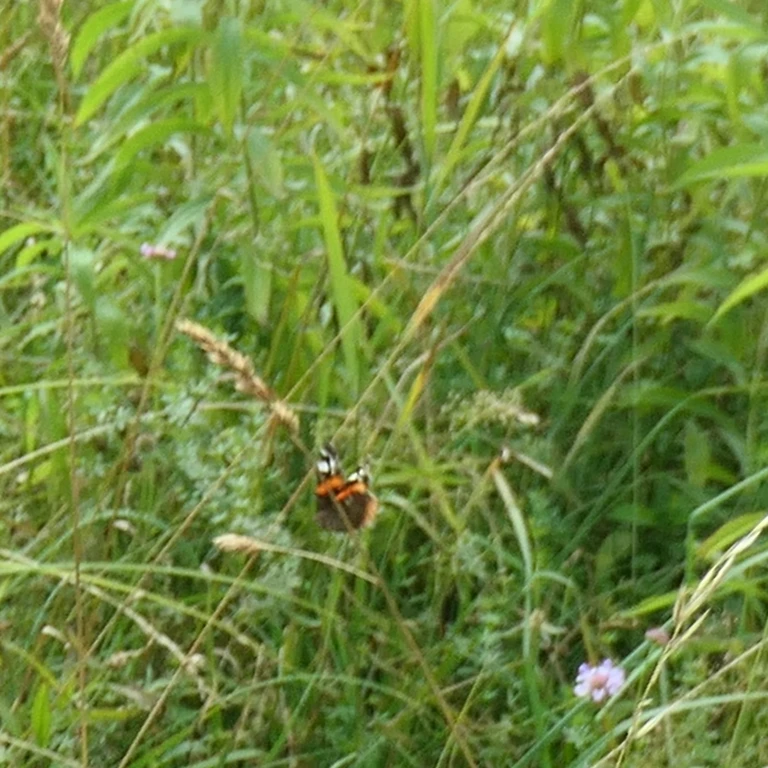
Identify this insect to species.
Vanessa atalanta
